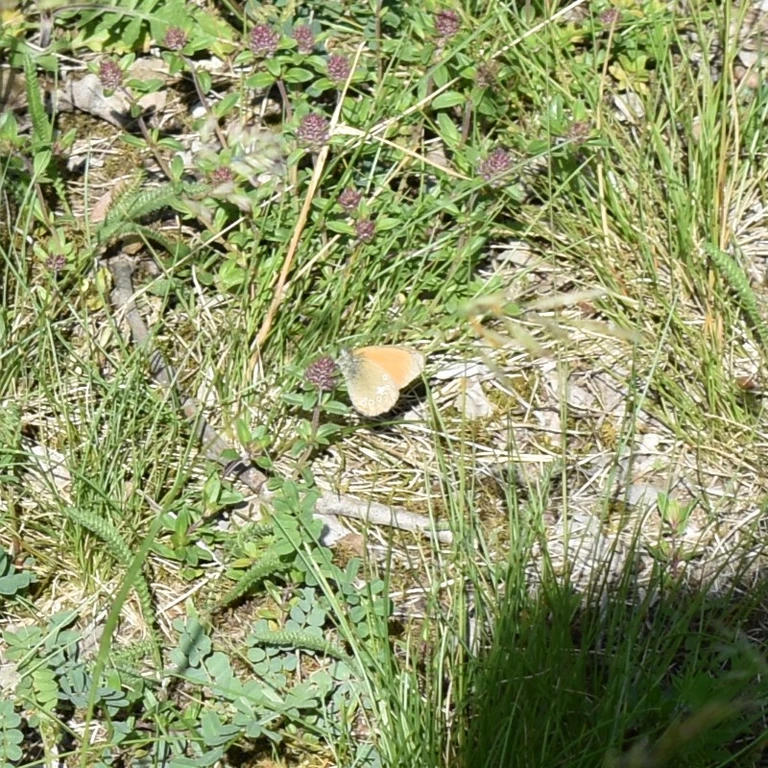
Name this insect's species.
Coenonympha glycerion (also Coenonympha iphis)
